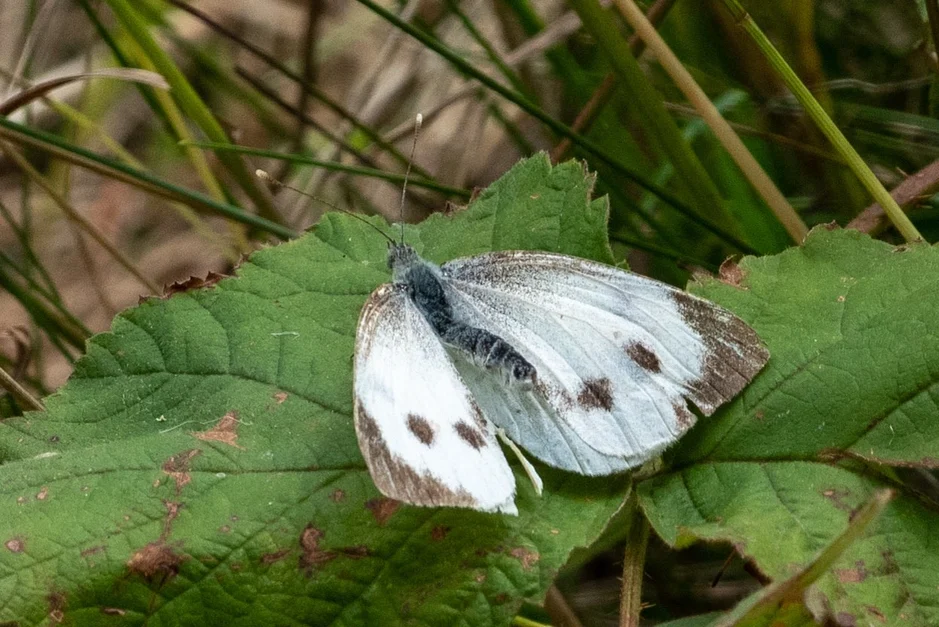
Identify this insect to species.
Pieris brassicae
